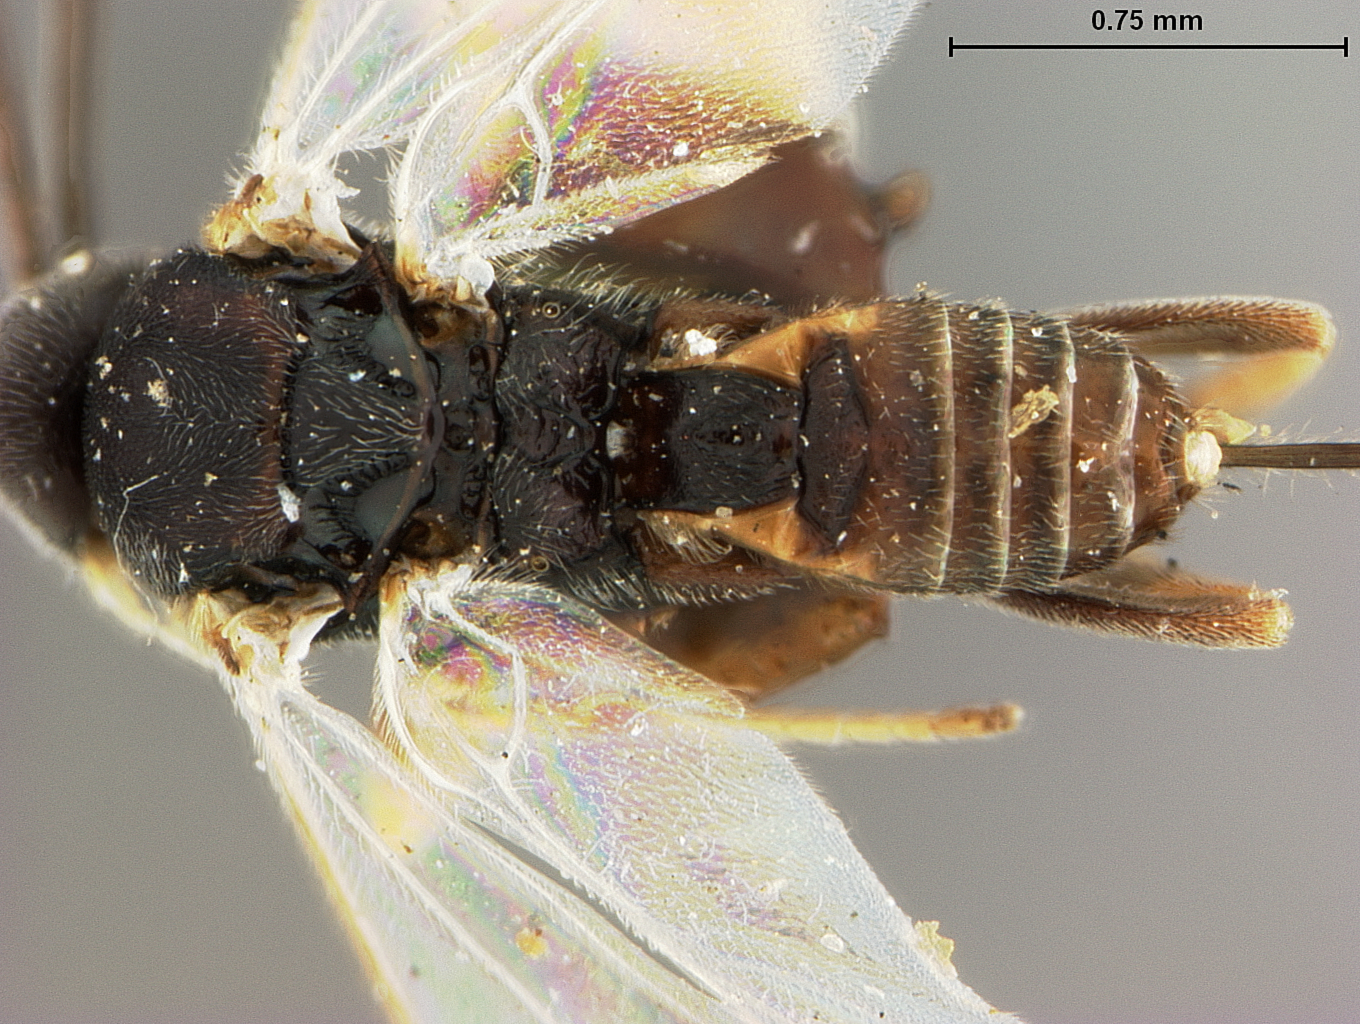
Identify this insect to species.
Apanteles canarsiae
